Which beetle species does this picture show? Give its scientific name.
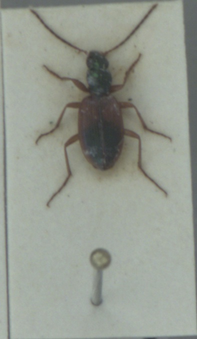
Anchomenus dorsalis
